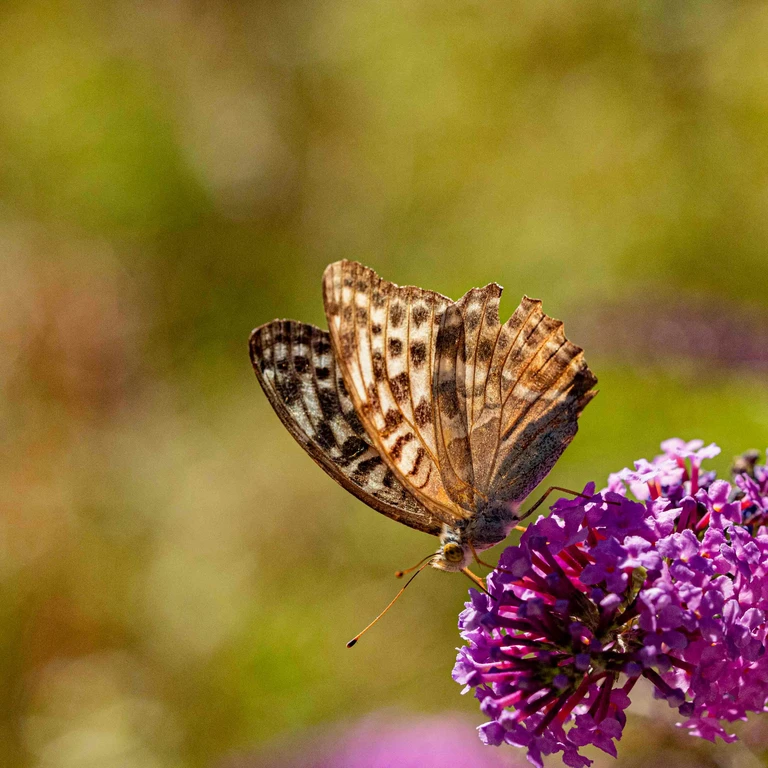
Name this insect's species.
Argynnis paphia
